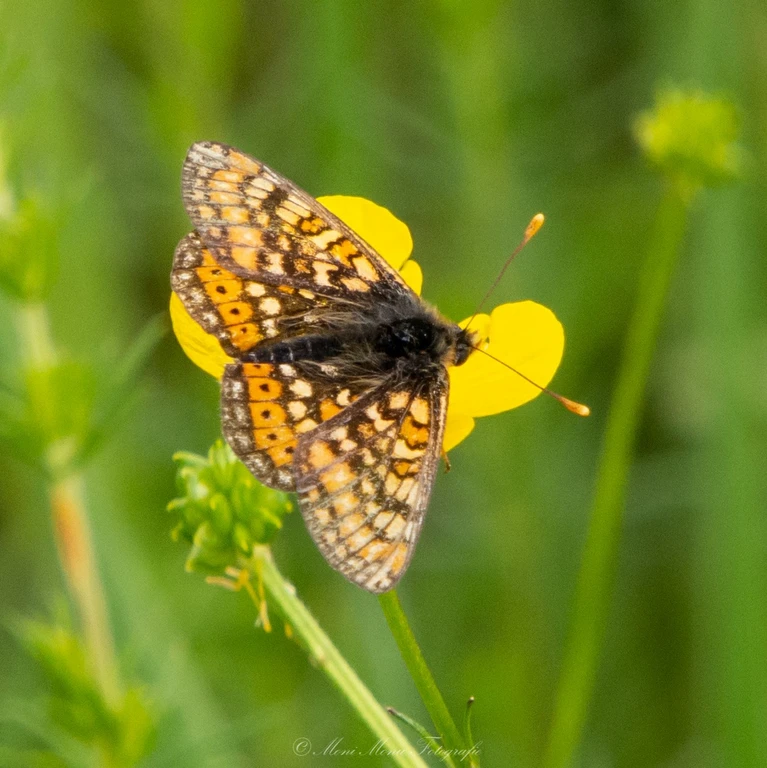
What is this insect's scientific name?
Euphydryas aurinia
